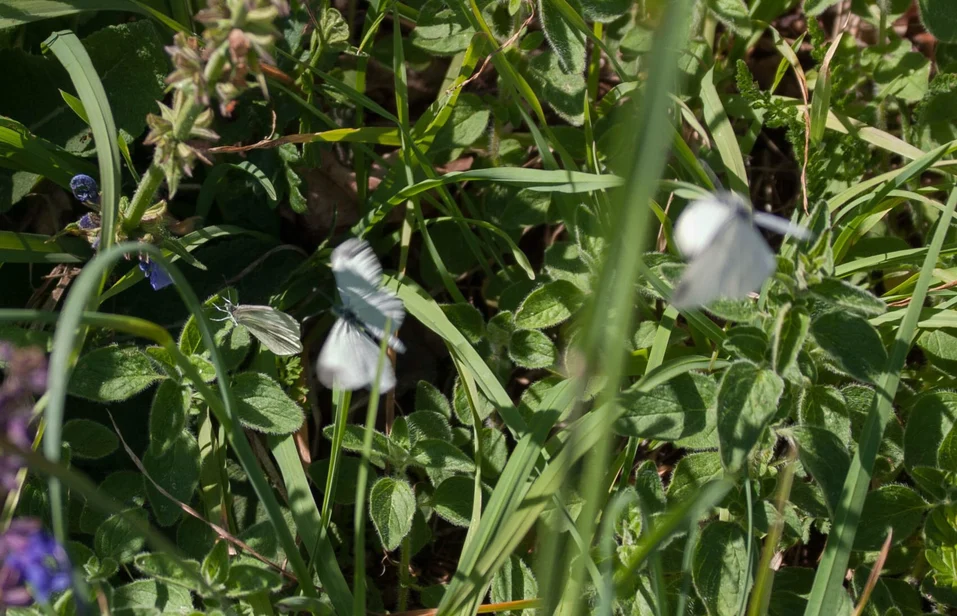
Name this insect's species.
Leptidea sinapis/juvernica
